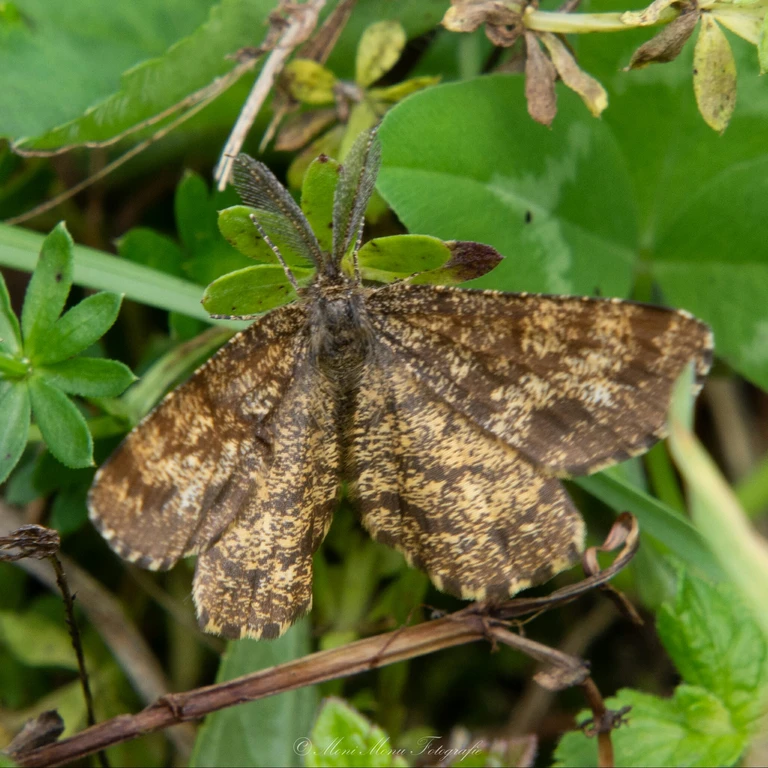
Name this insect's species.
Ematurga atomaria
